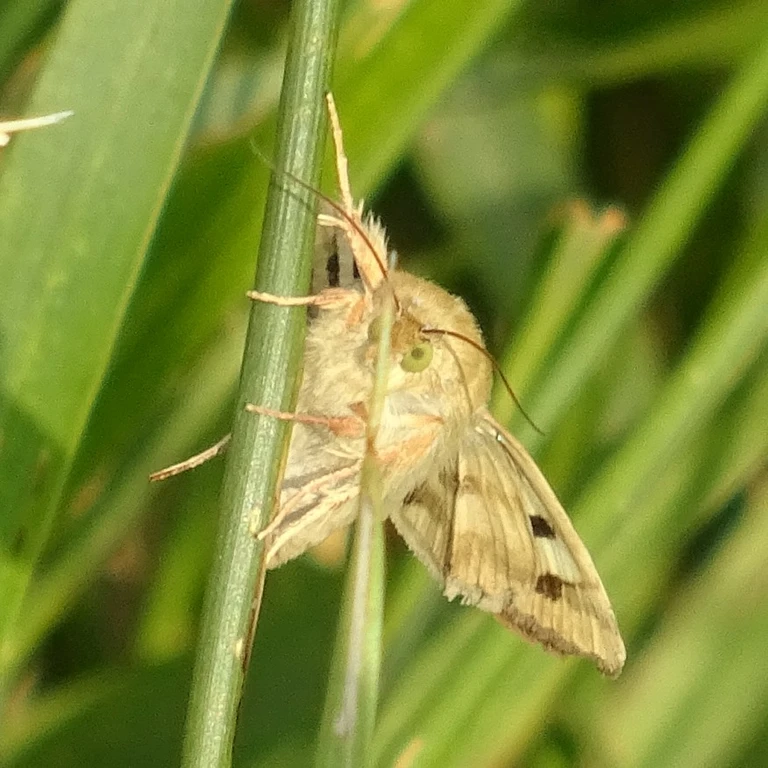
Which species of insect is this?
Euclidia glyphica
